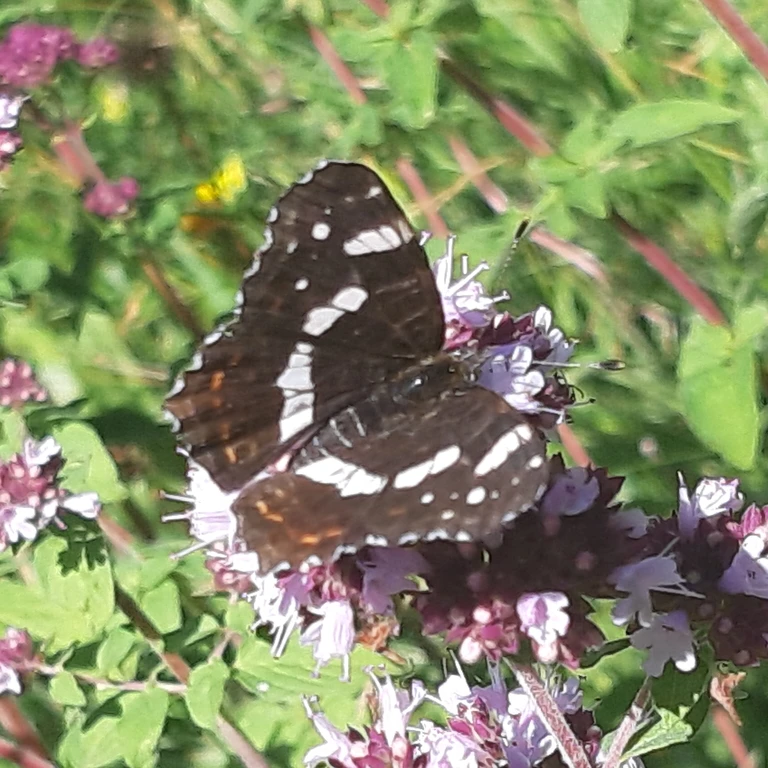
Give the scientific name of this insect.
Araschnia levana
